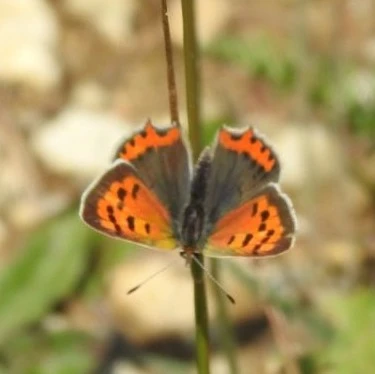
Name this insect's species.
Lycaena phlaeas
